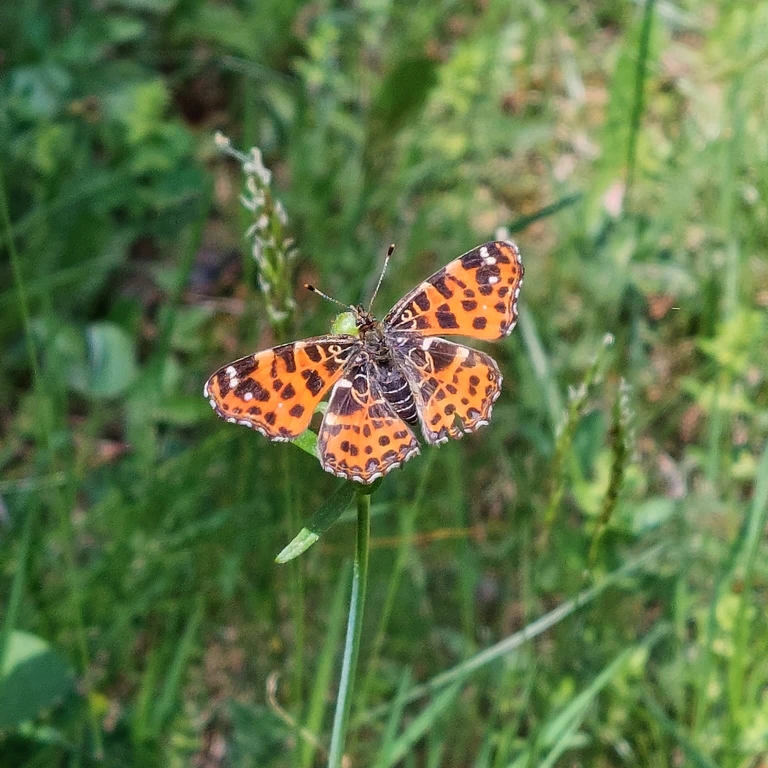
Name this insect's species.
Araschnia levana
